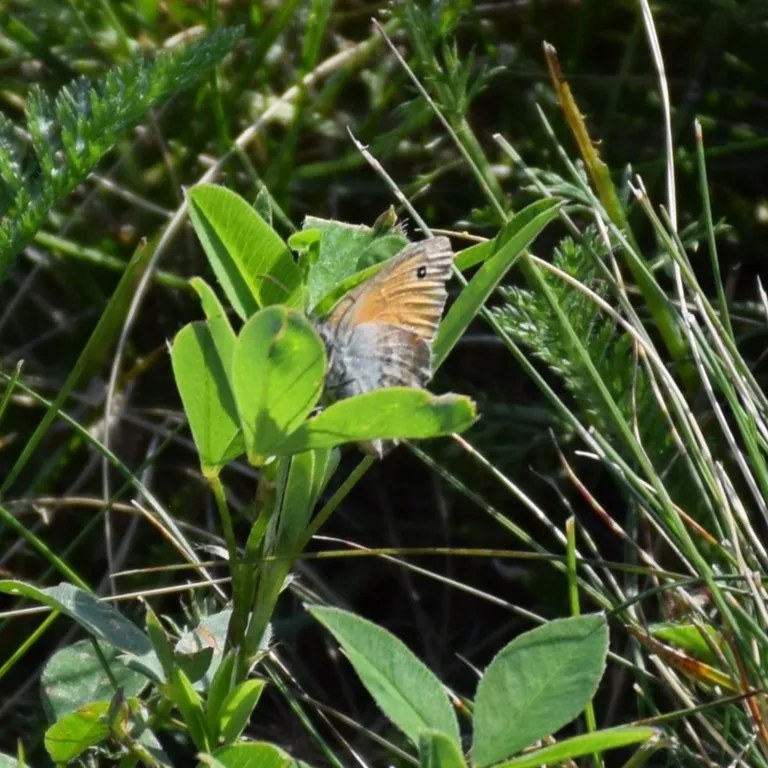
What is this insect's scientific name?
Coenonympha pamphilus
